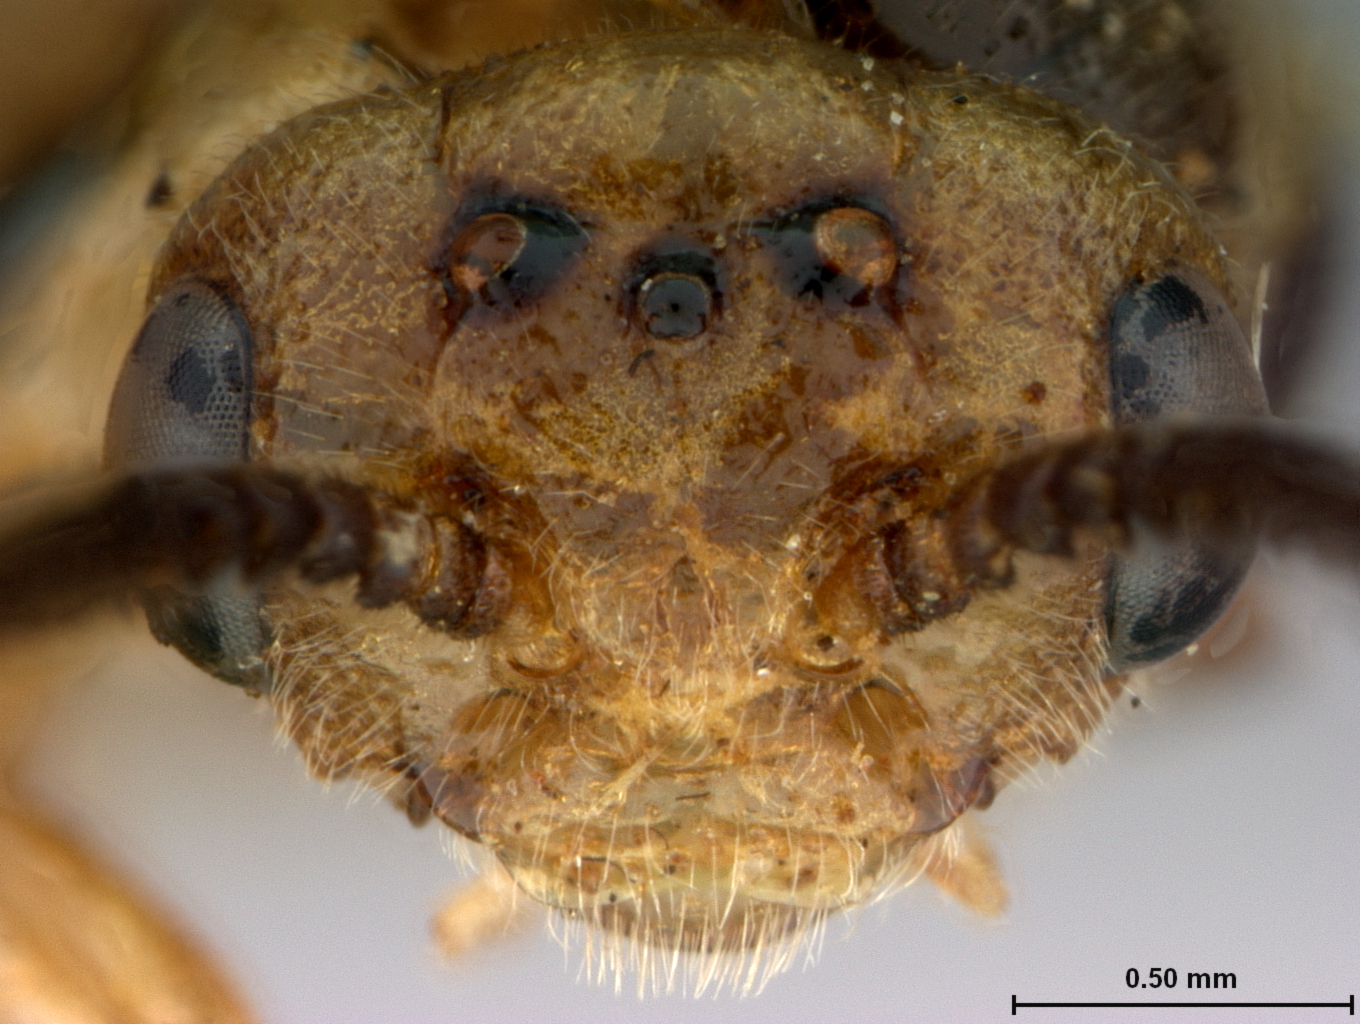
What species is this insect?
Neodiprion deleoni
